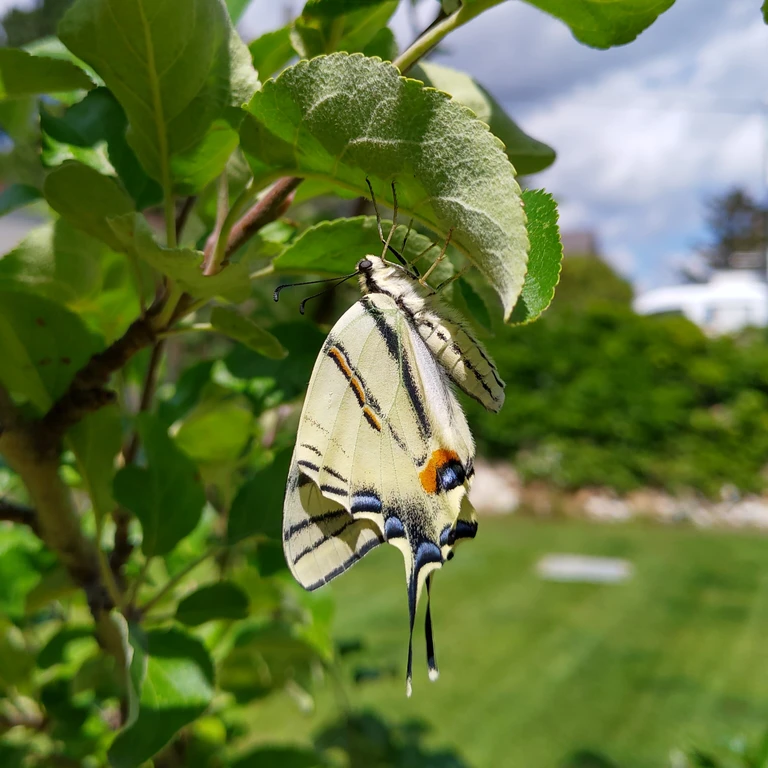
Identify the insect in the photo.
Iphiclides podalirius
